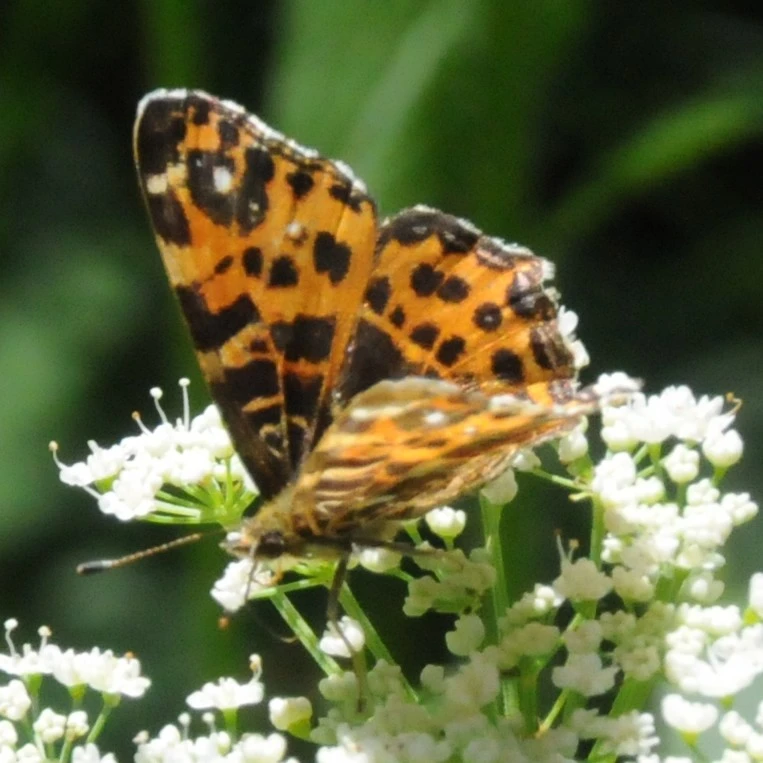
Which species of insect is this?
Araschnia levana
